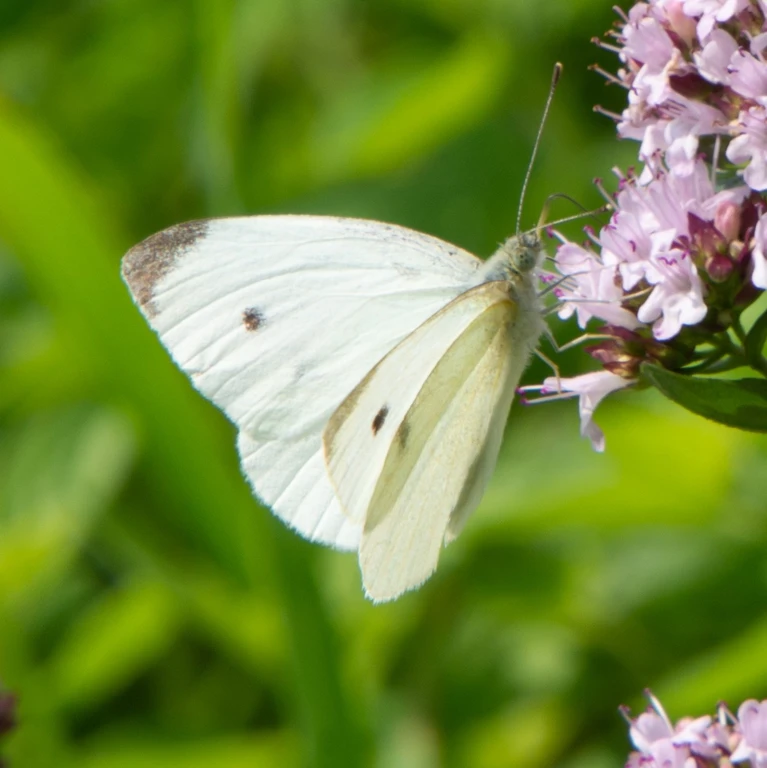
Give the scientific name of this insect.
Pieris rapae
